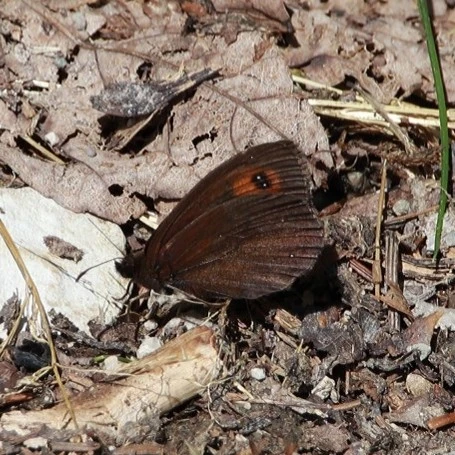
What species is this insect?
Erebia aethiops
